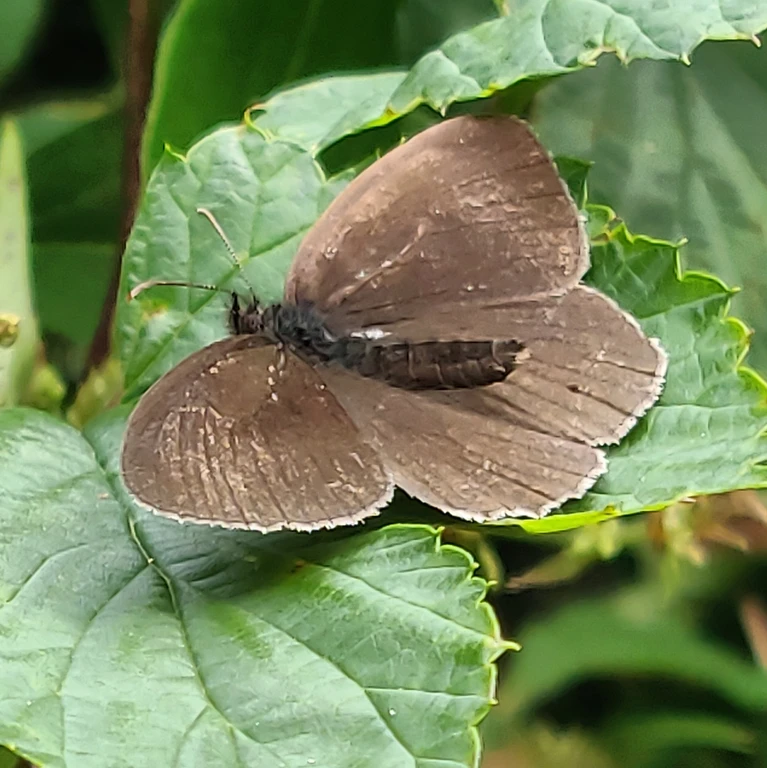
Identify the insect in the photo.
Aphantopus hyperantus
